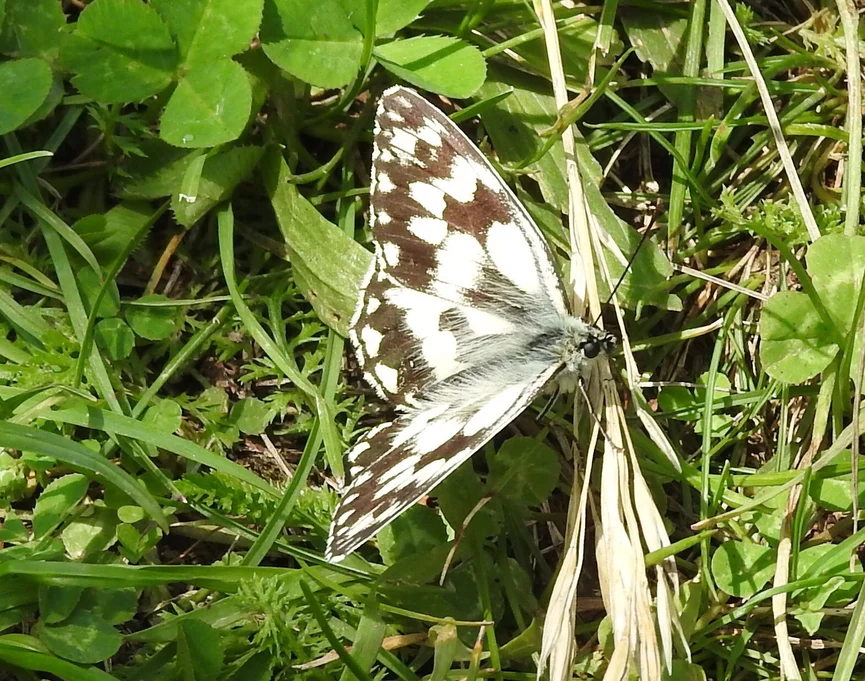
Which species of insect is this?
Melanargia galathea
